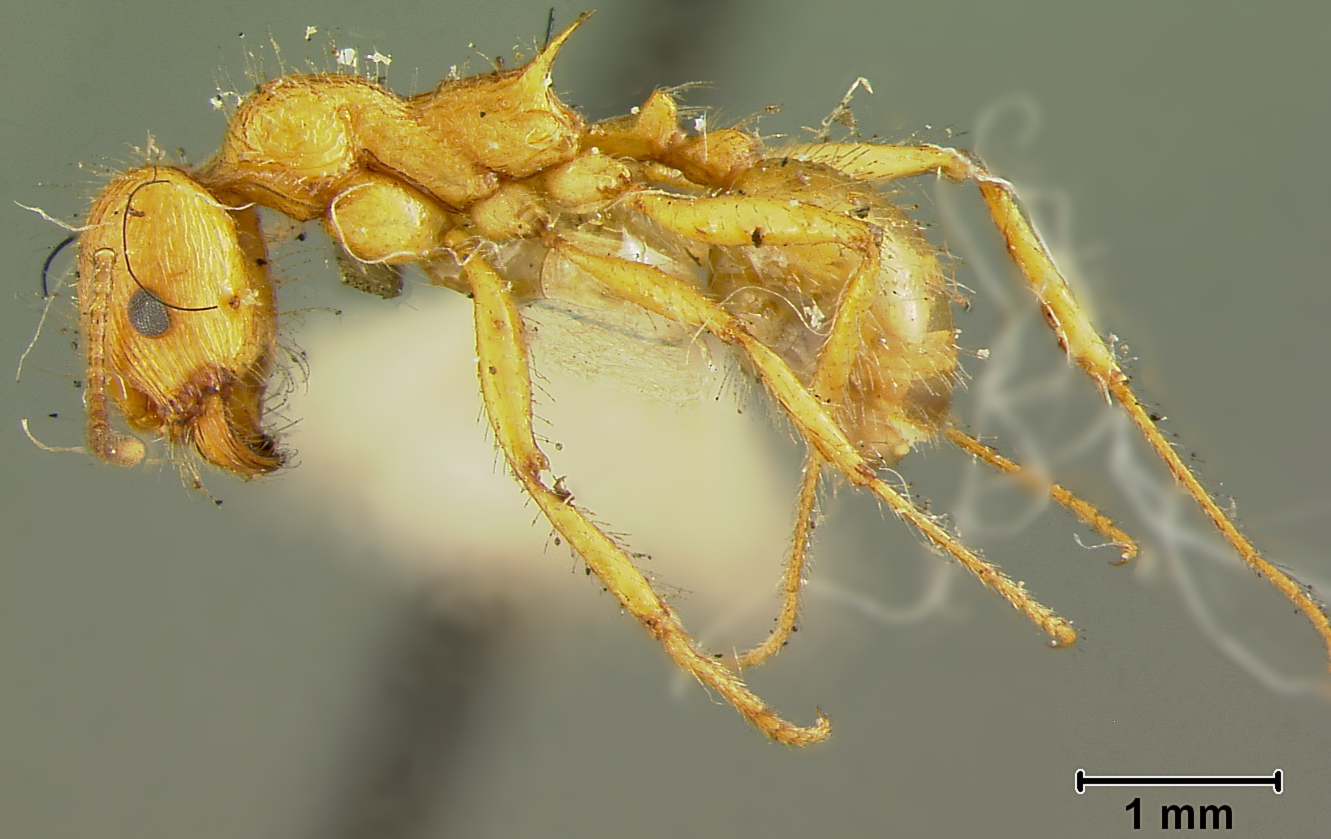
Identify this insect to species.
Veromessor andrei
